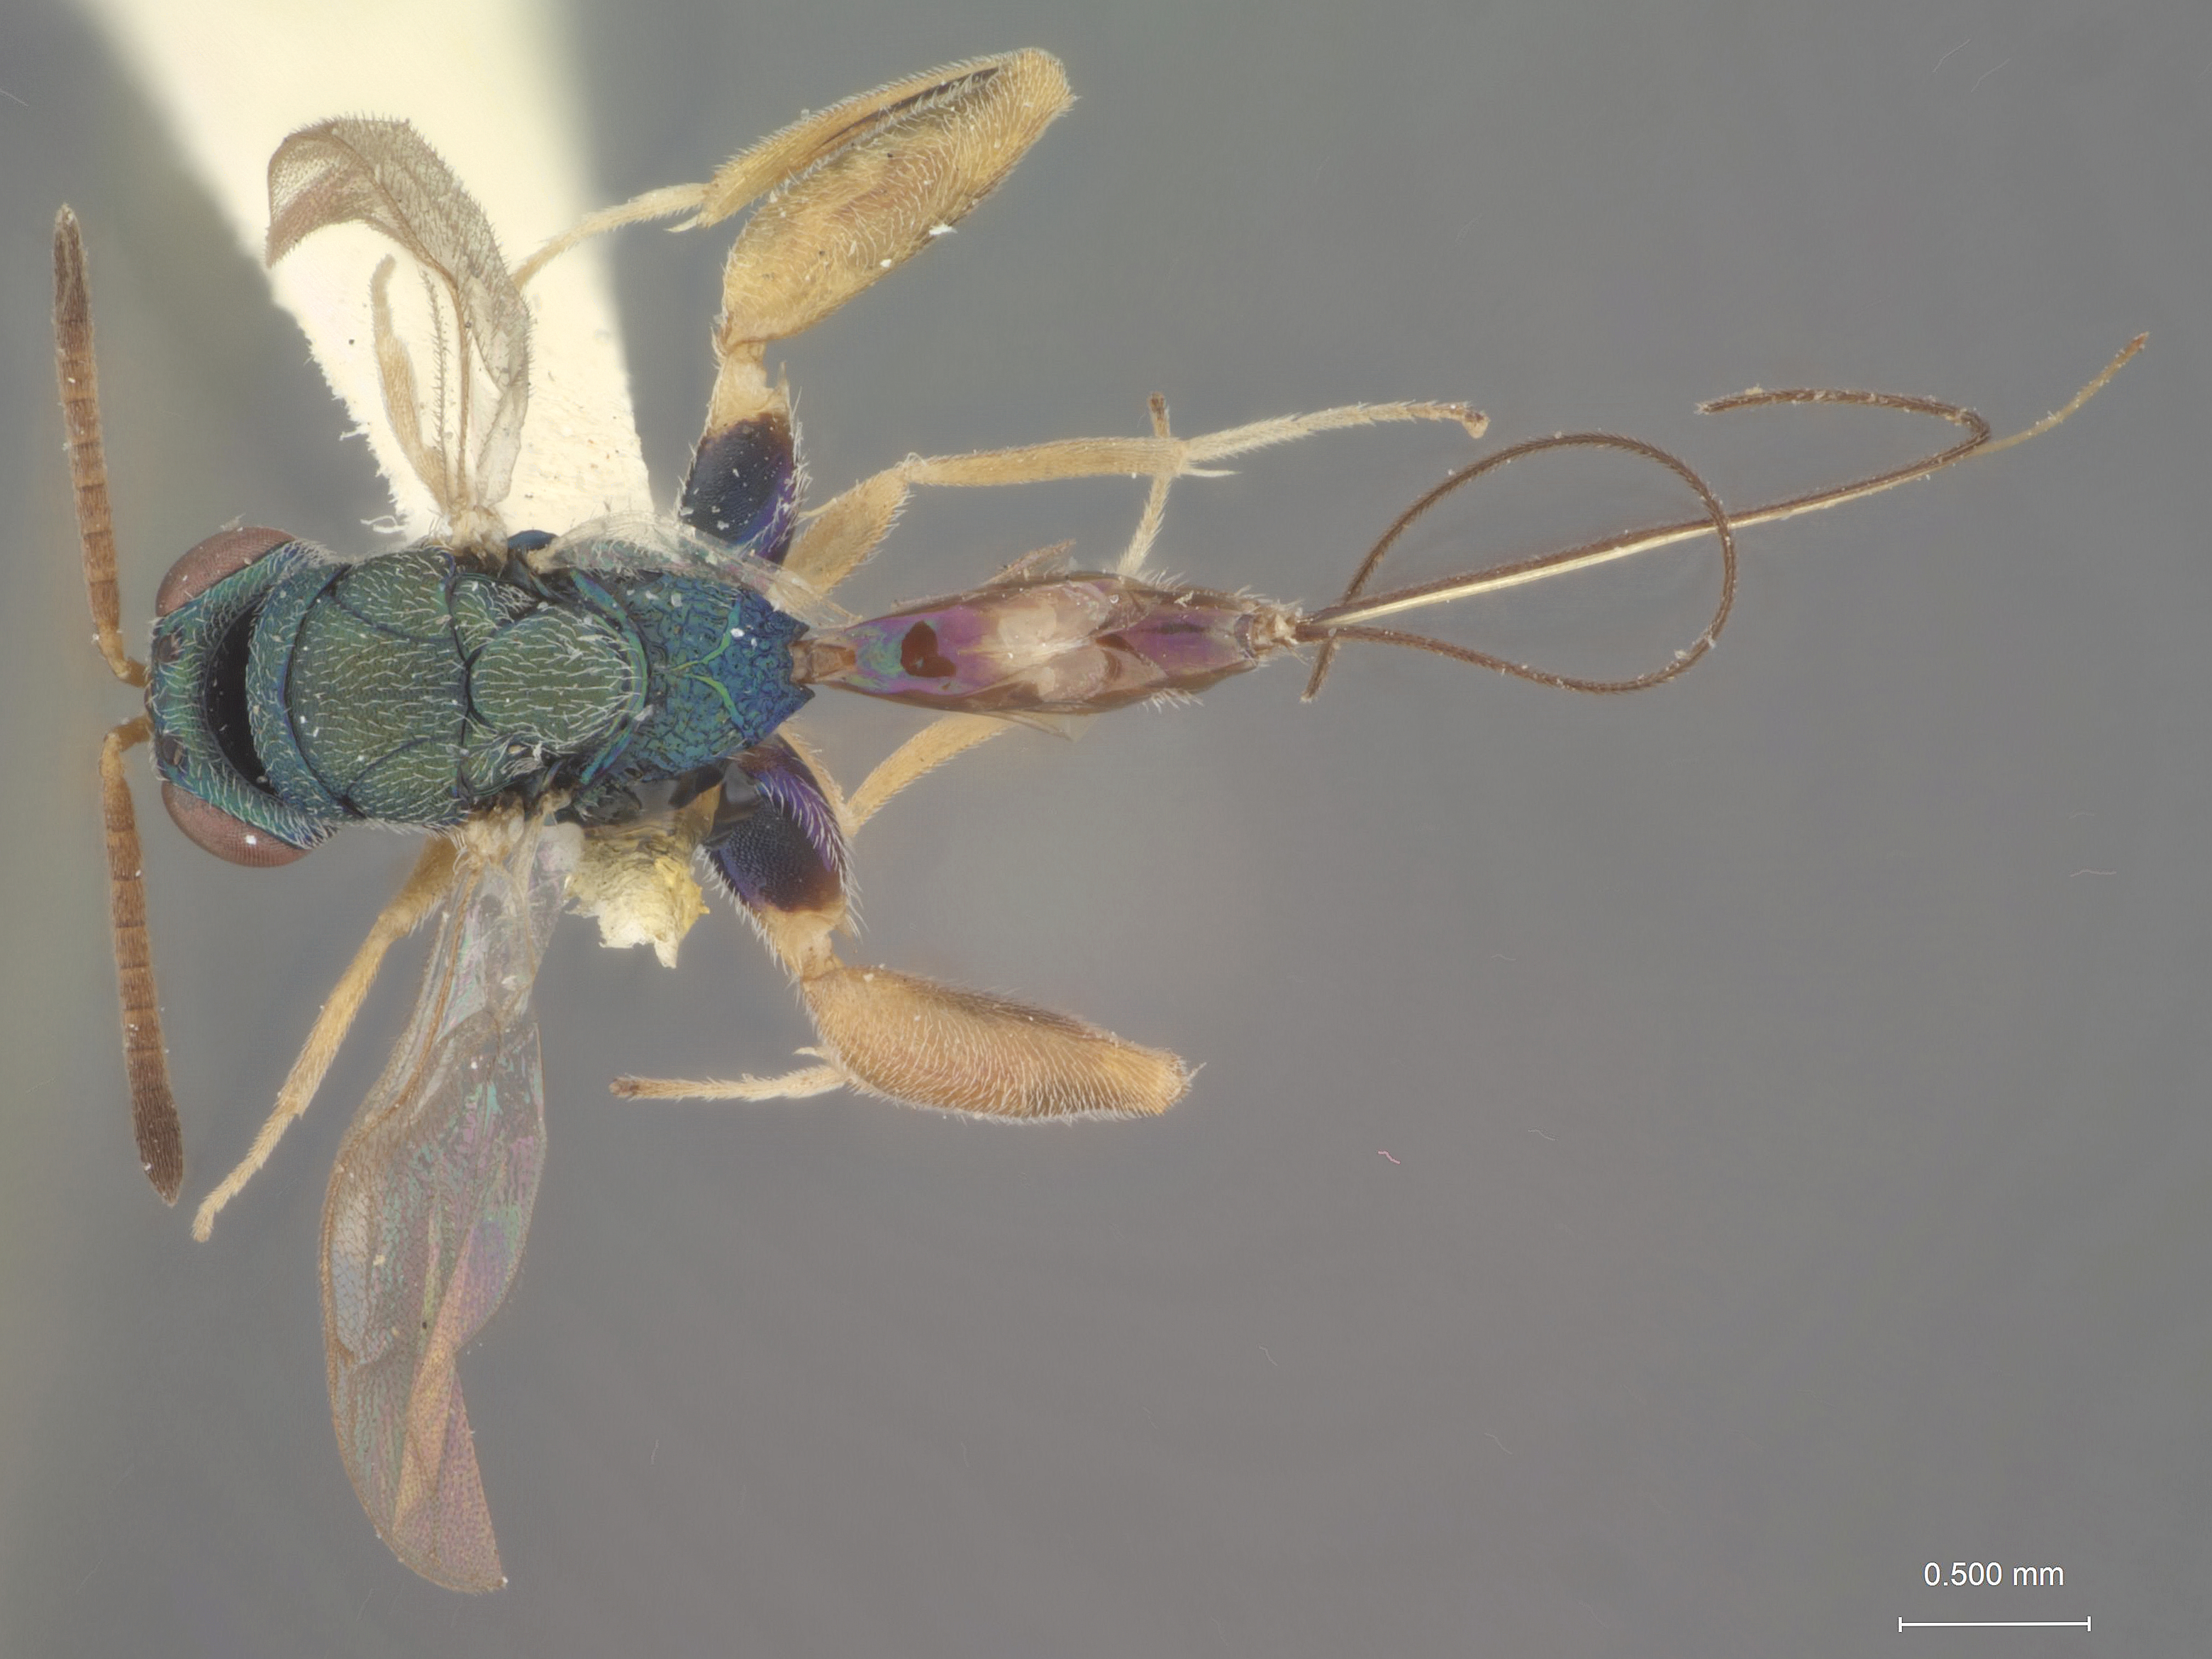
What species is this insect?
Podagrion mantidiphagum
